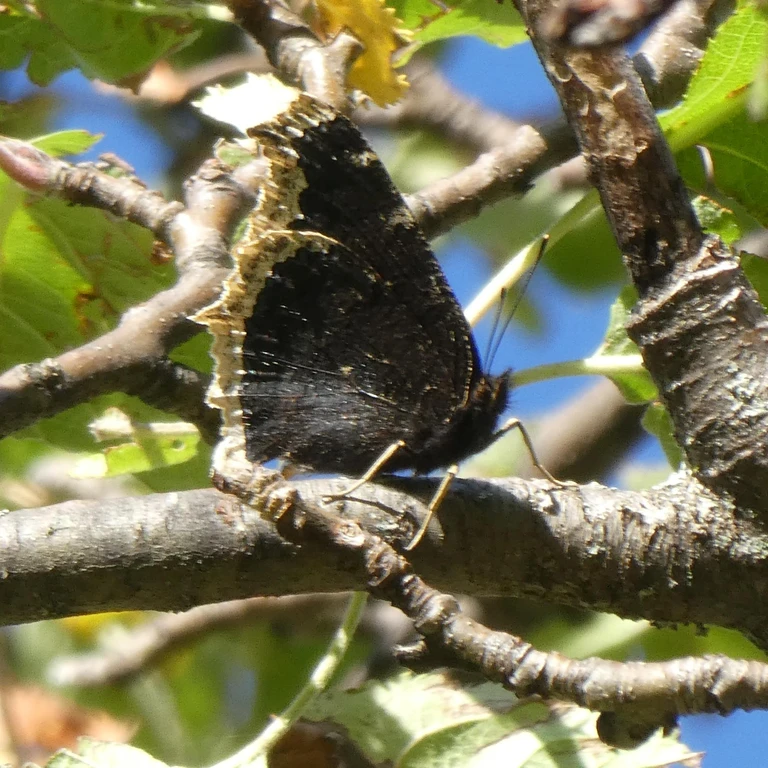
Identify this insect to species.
Nymphalis antiopa
